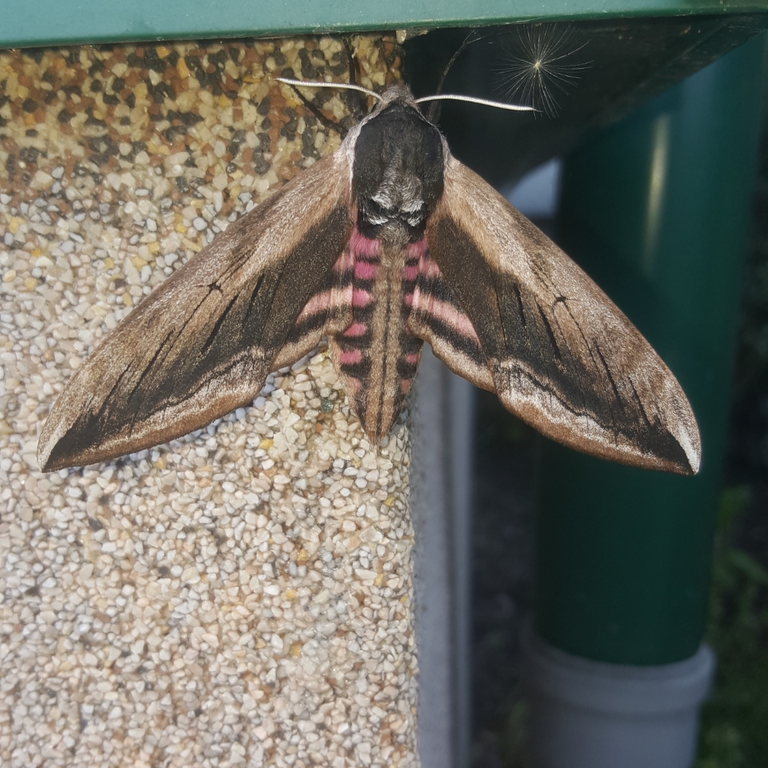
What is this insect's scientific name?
Sphinx ligustri
